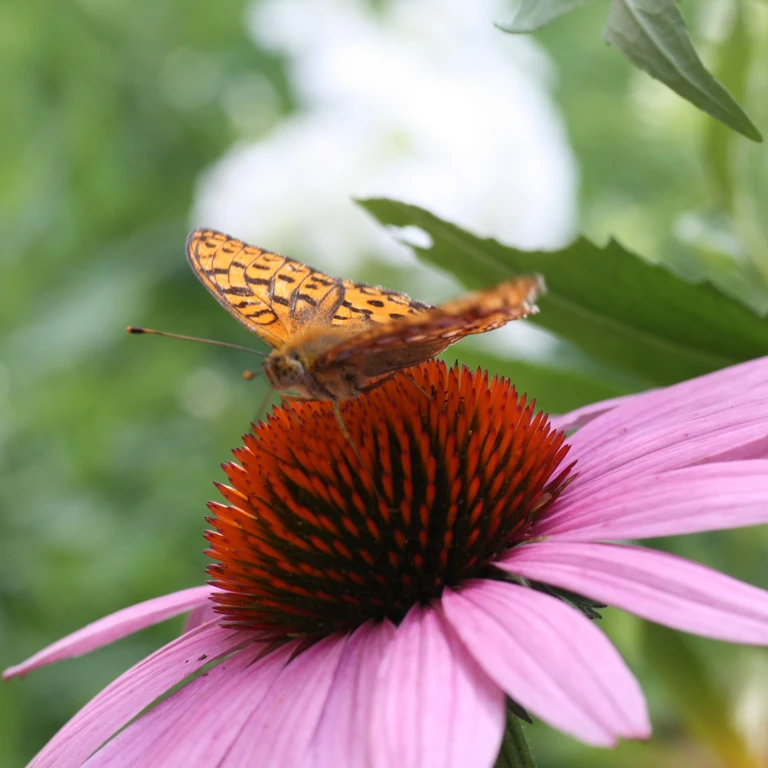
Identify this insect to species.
Fabriciana adippe
